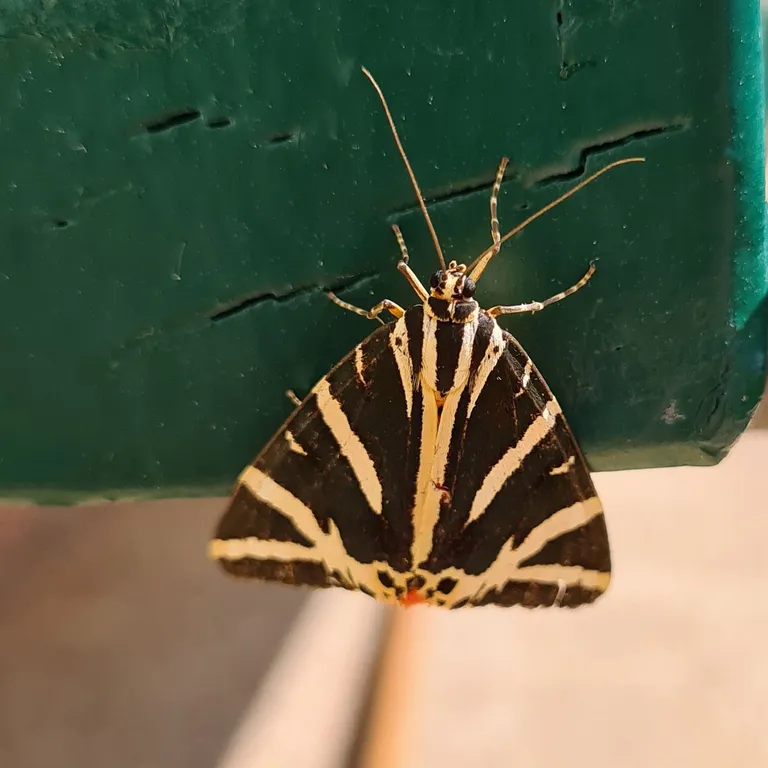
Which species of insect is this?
Euplagia quadripunctaria
